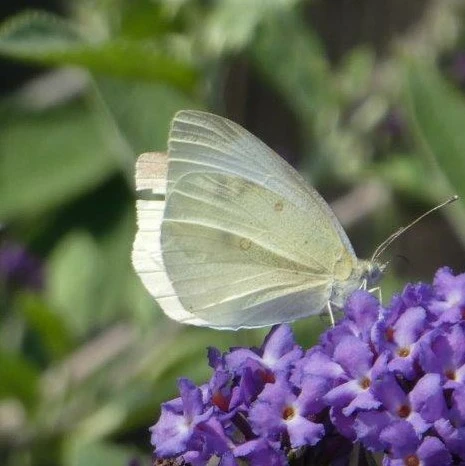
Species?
Pieris rapae
